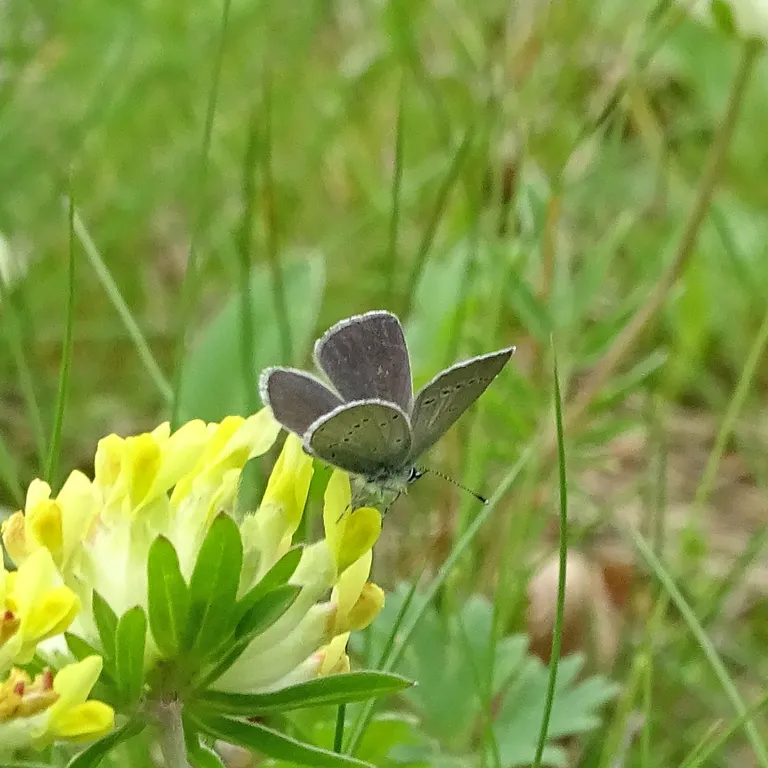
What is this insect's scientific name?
Cupido minimus
